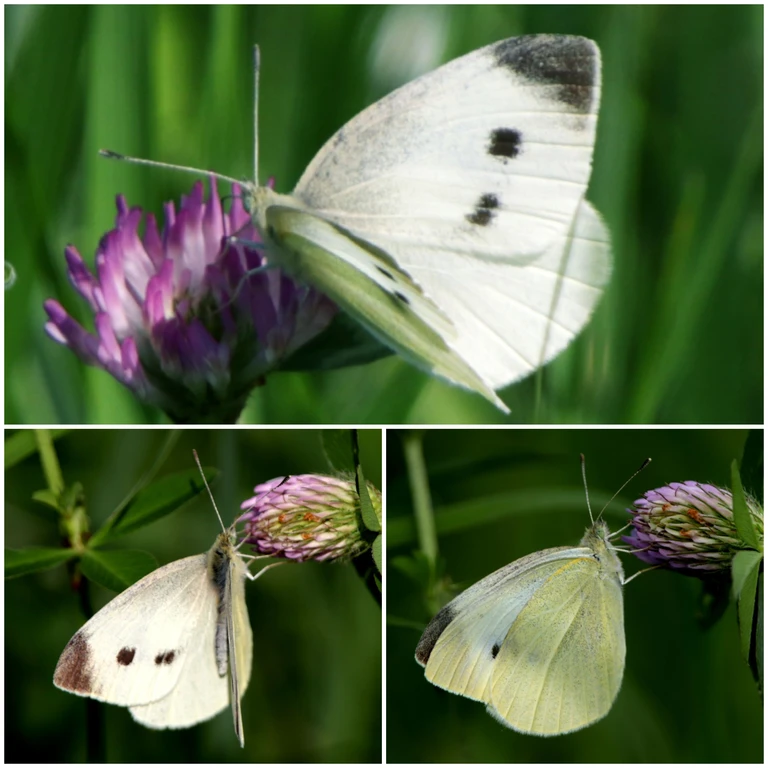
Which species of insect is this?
Pieris rapae
